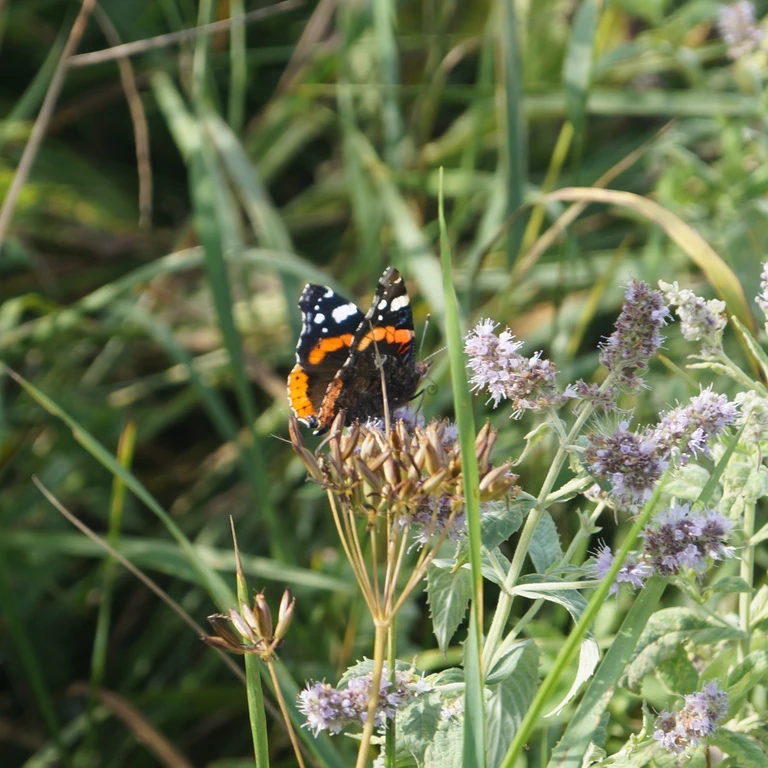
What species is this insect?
Vanessa atalanta
